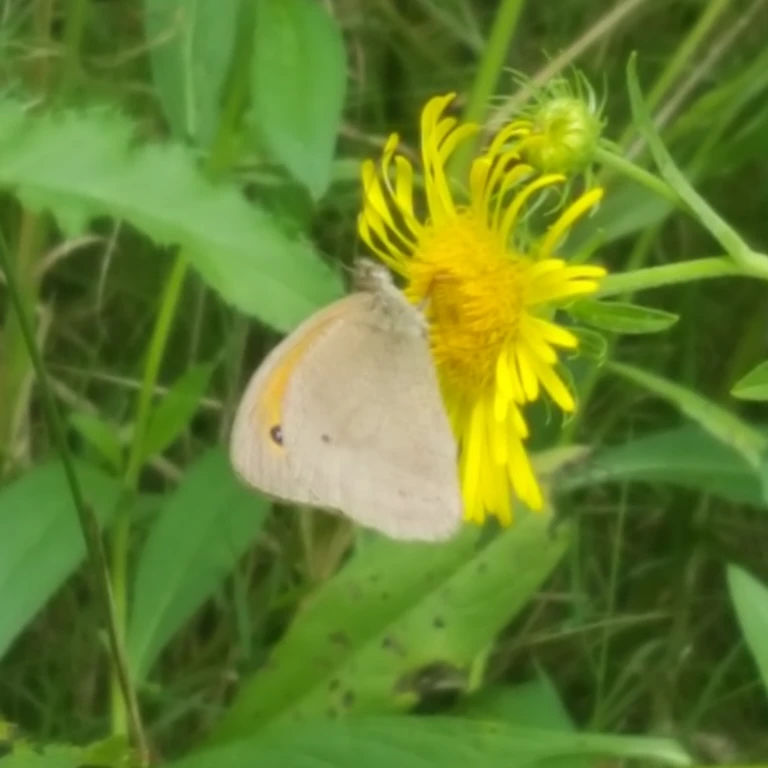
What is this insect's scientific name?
Maniola jurtina
